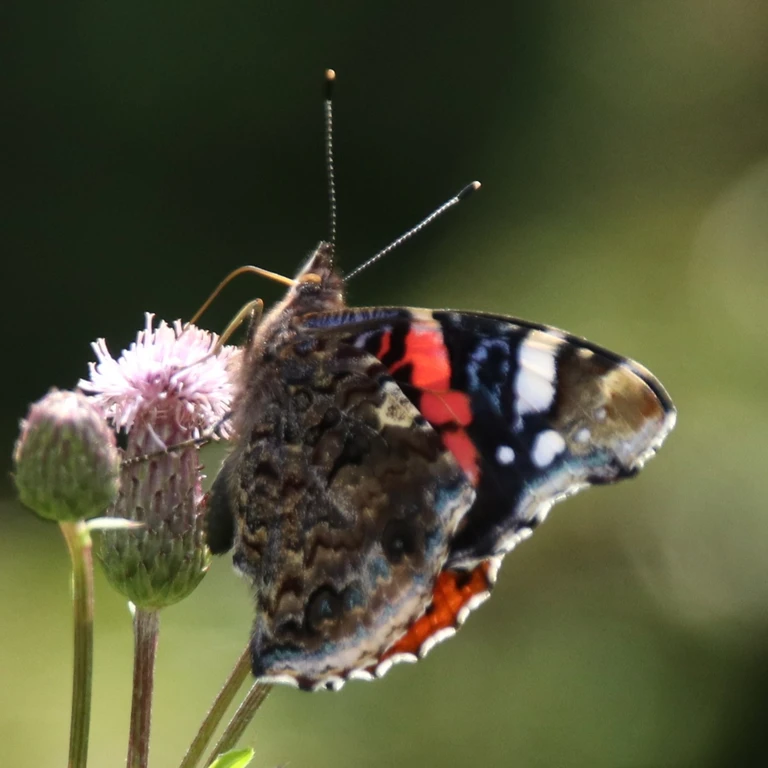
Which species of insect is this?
Vanessa atalanta
